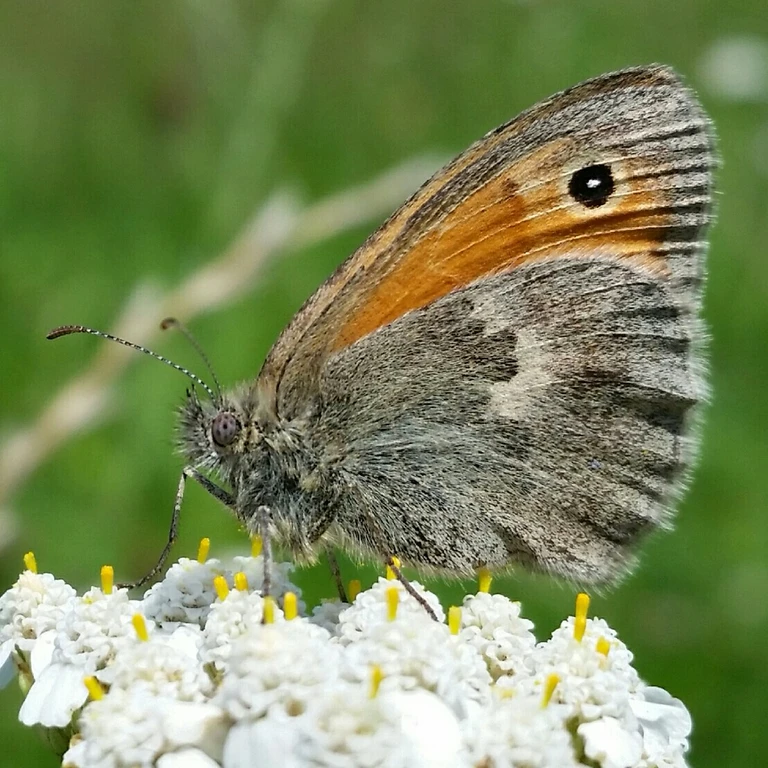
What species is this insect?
Coenonympha pamphilus
